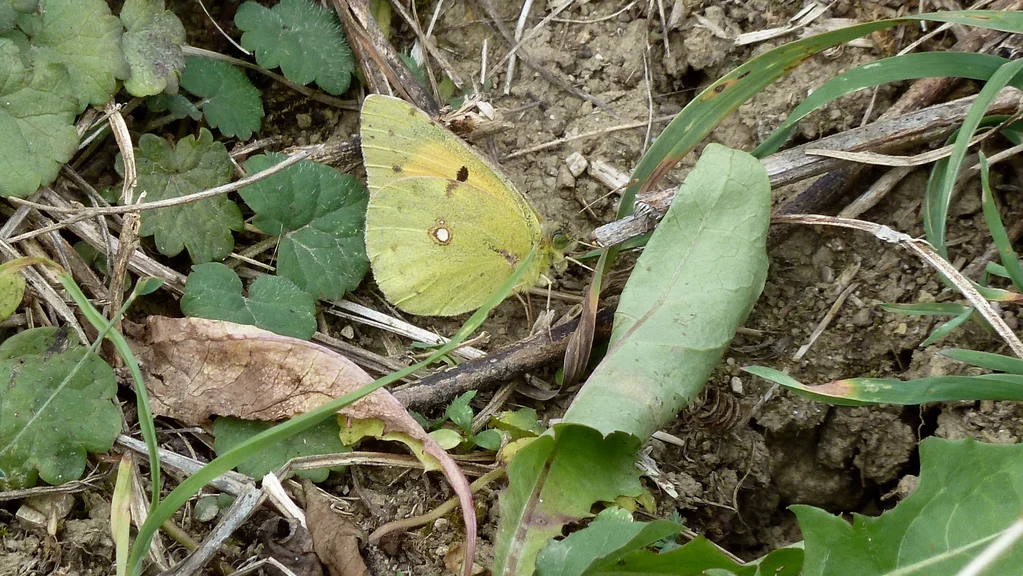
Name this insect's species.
Colias croceus
